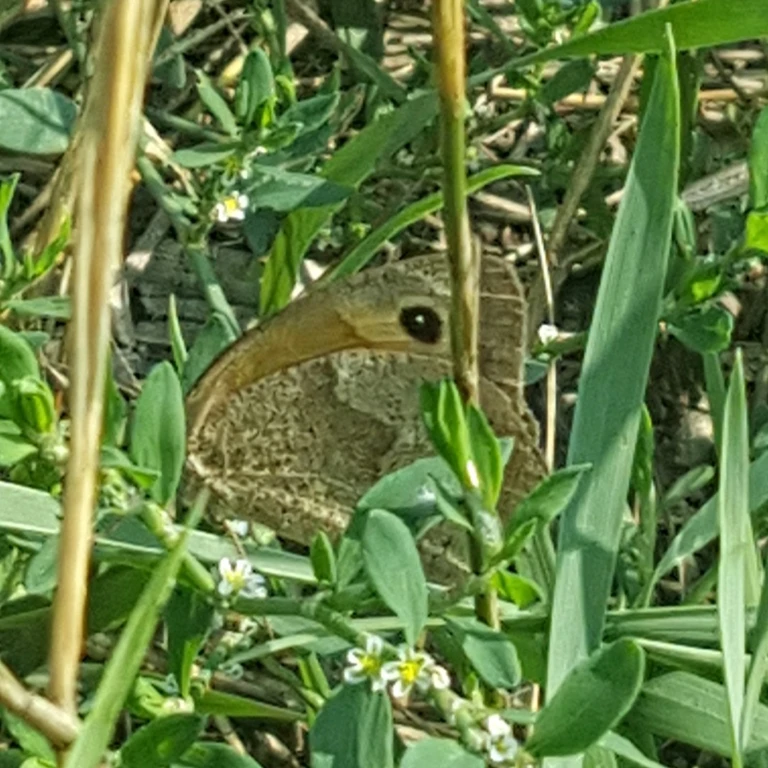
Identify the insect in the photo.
Maniola jurtina
